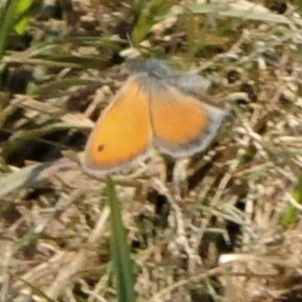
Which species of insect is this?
Coenonympha pamphilus
